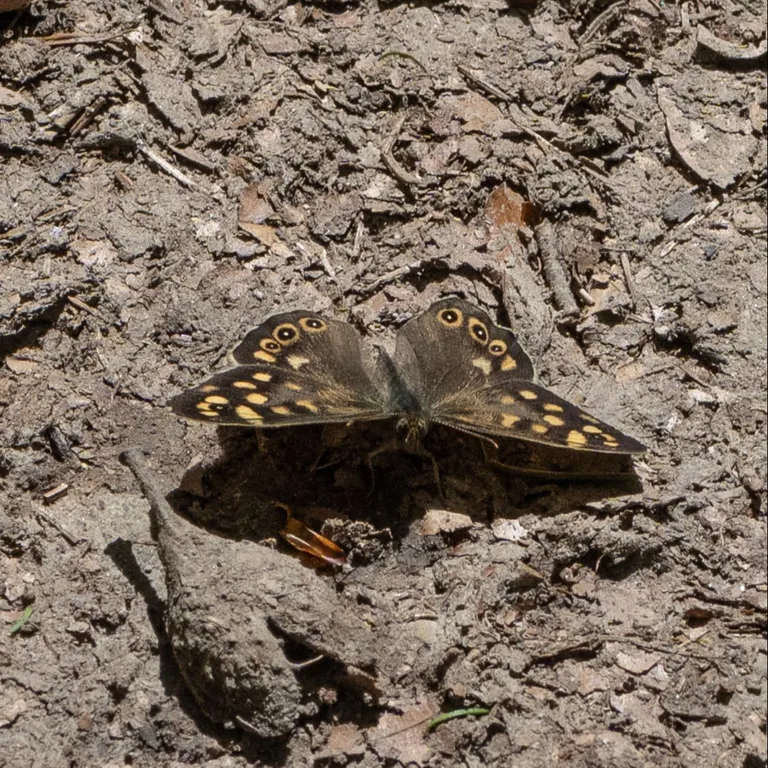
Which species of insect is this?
Pararge aegeria
